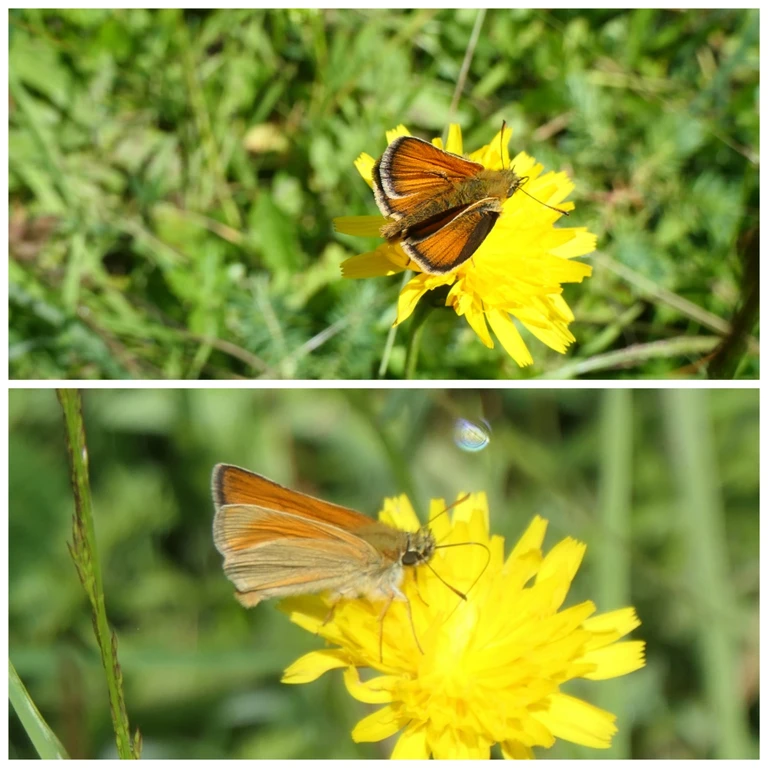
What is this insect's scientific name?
Thymelicus sylvestris
